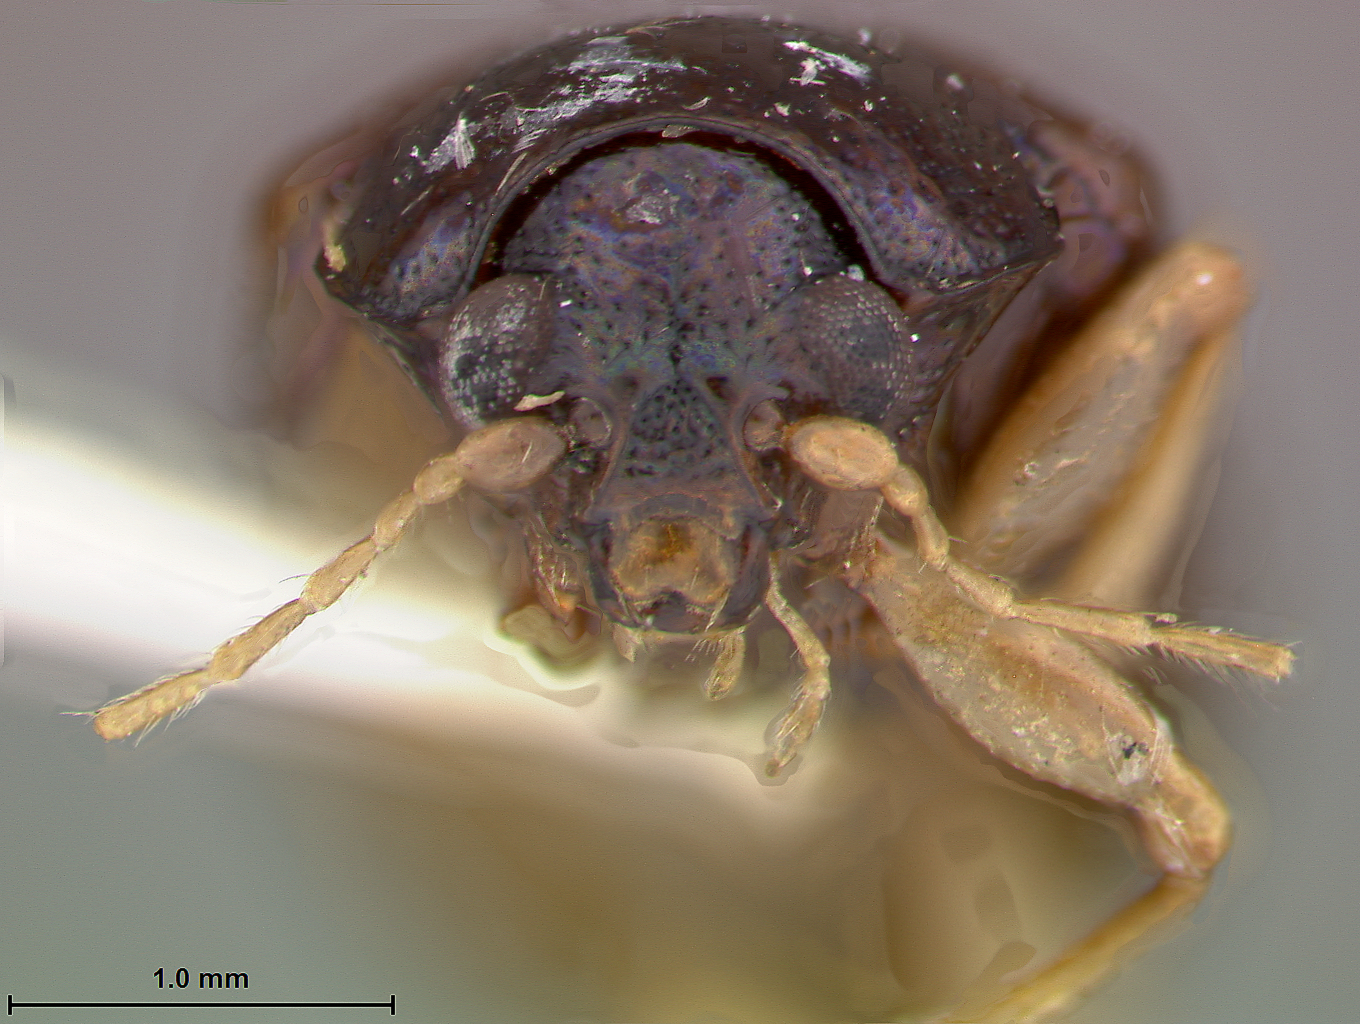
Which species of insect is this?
Colaspis praetexta
